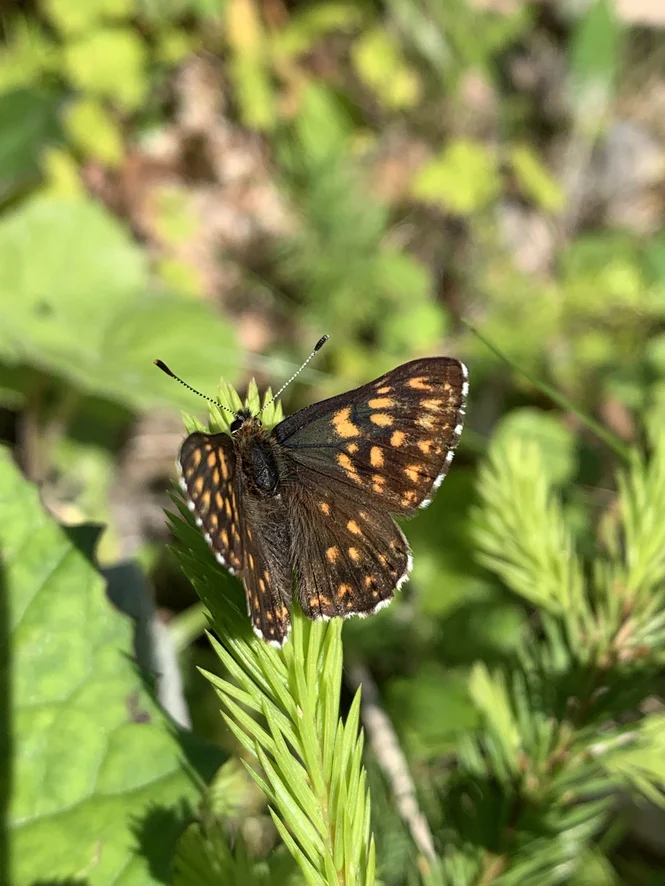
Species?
Hamearis lucina
